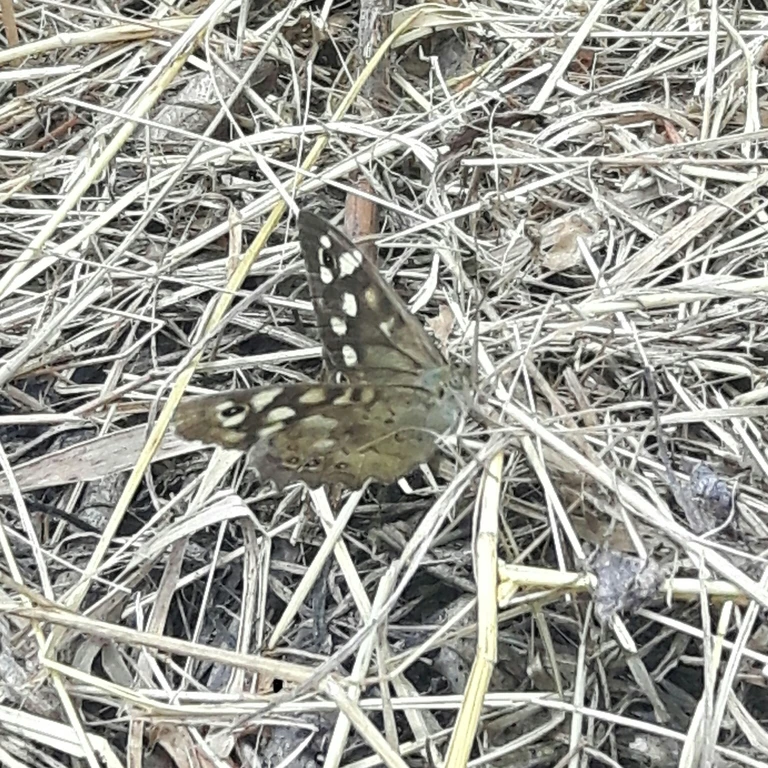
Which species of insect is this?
Pararge aegeria
